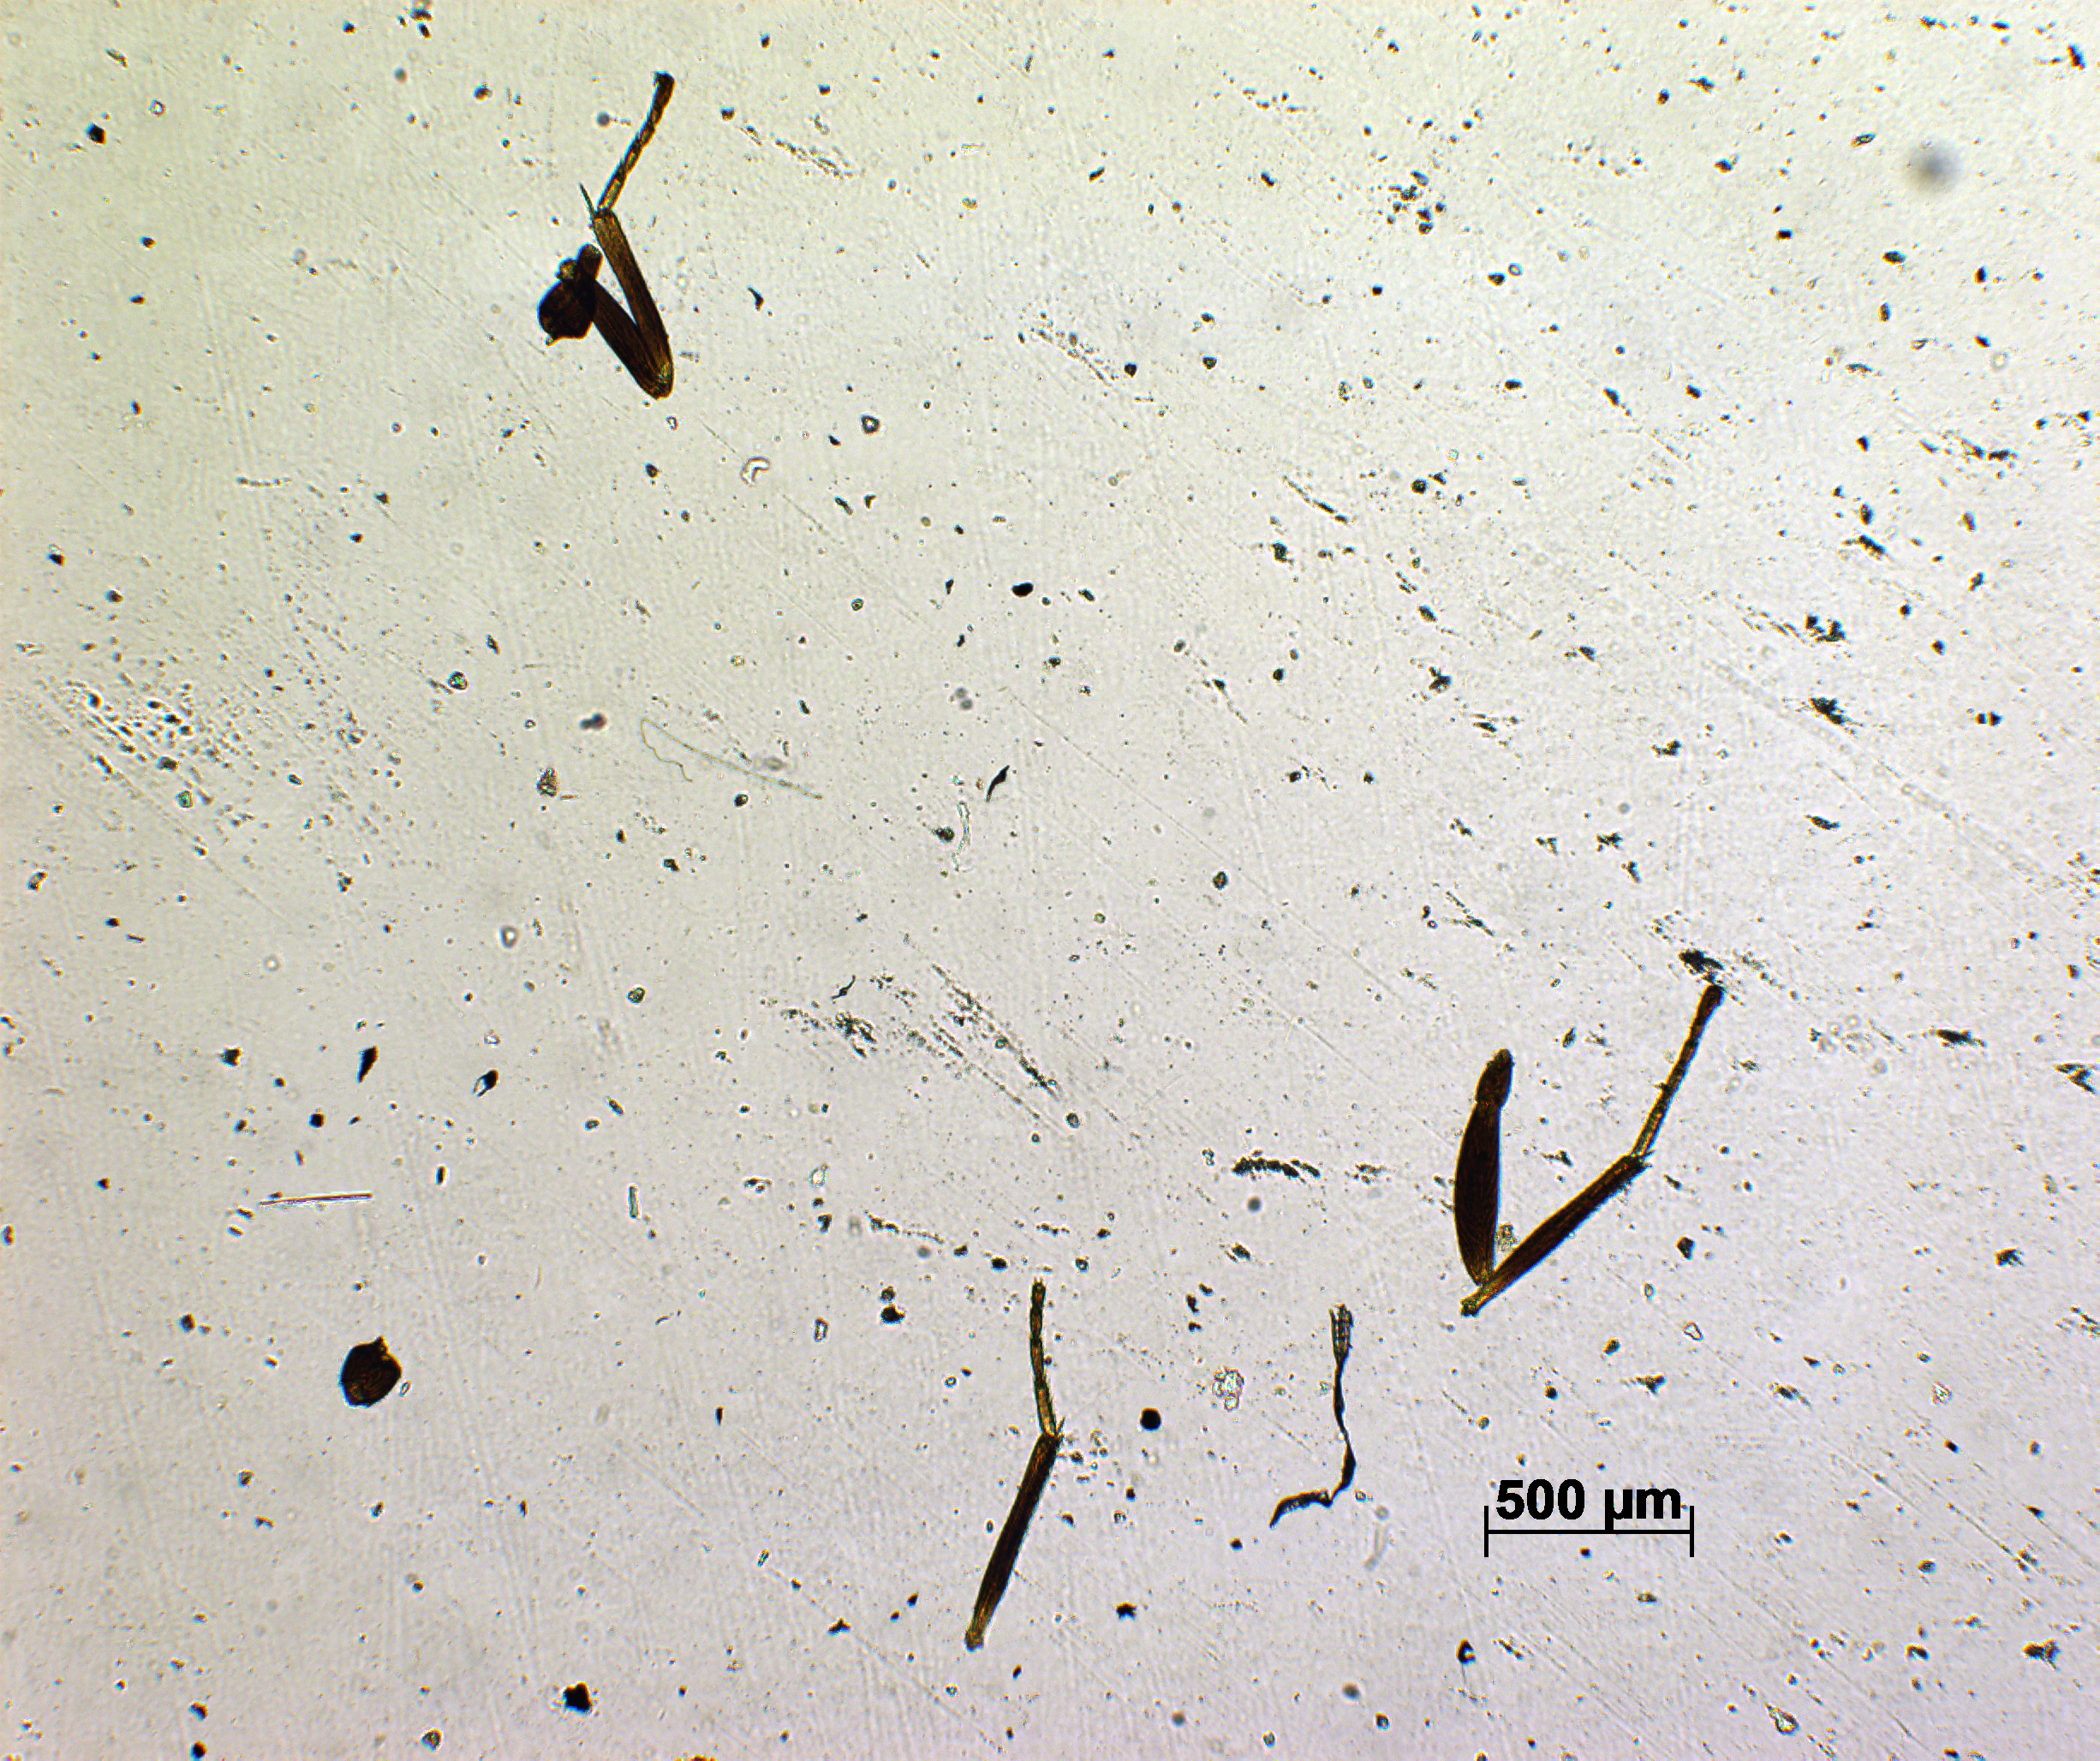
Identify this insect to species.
Pachyneuron chambaensis
